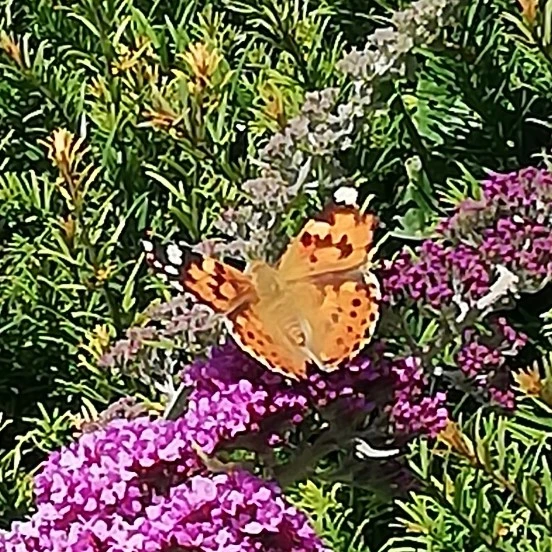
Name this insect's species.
Vanessa cardui
